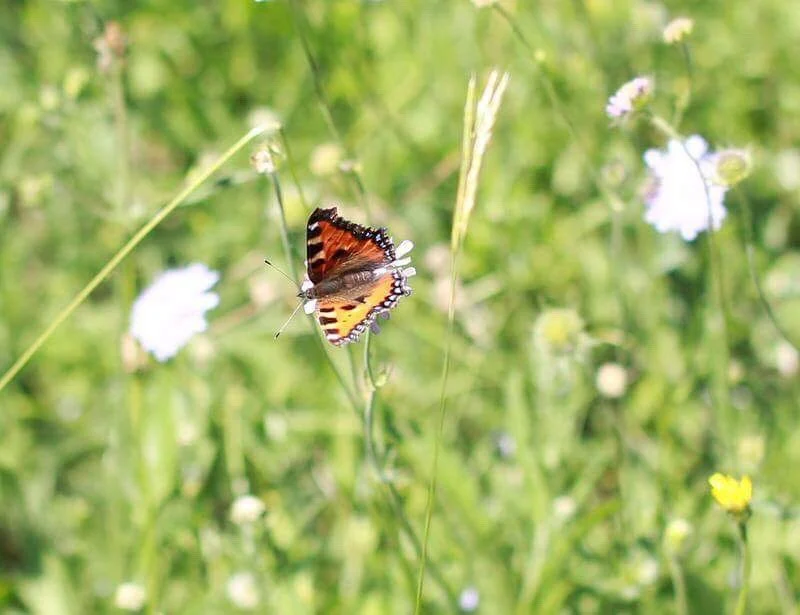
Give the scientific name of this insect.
Aglais urticae
